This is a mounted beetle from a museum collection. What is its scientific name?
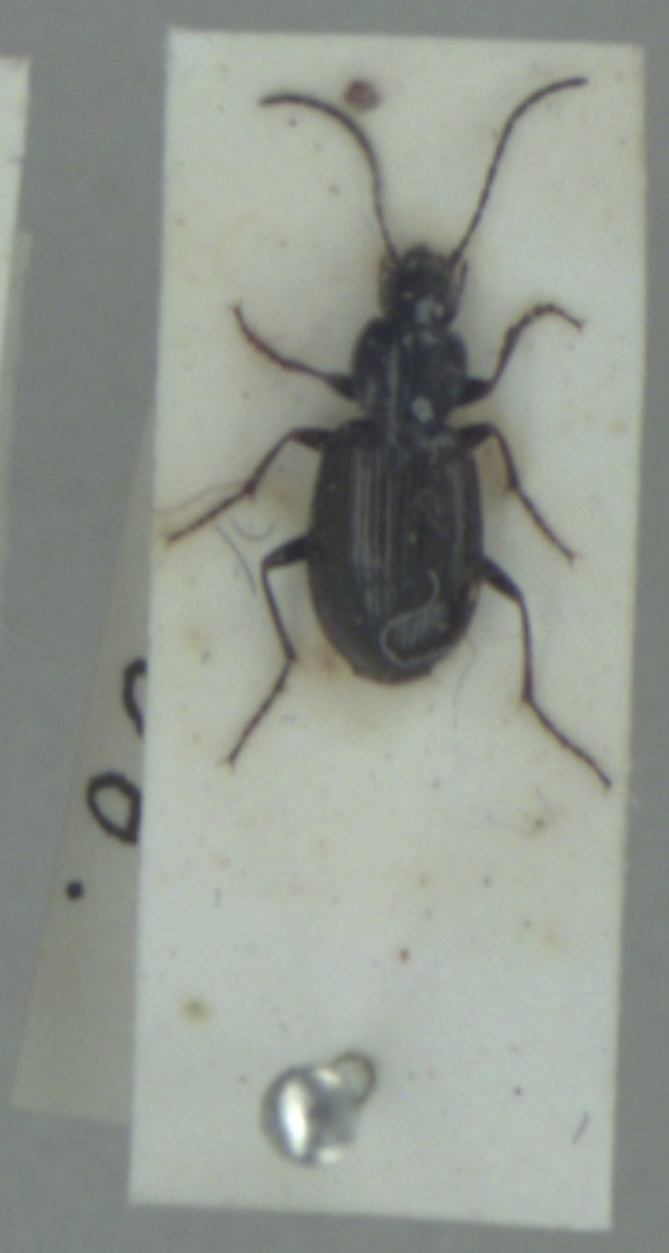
Agonum fuliginosum
